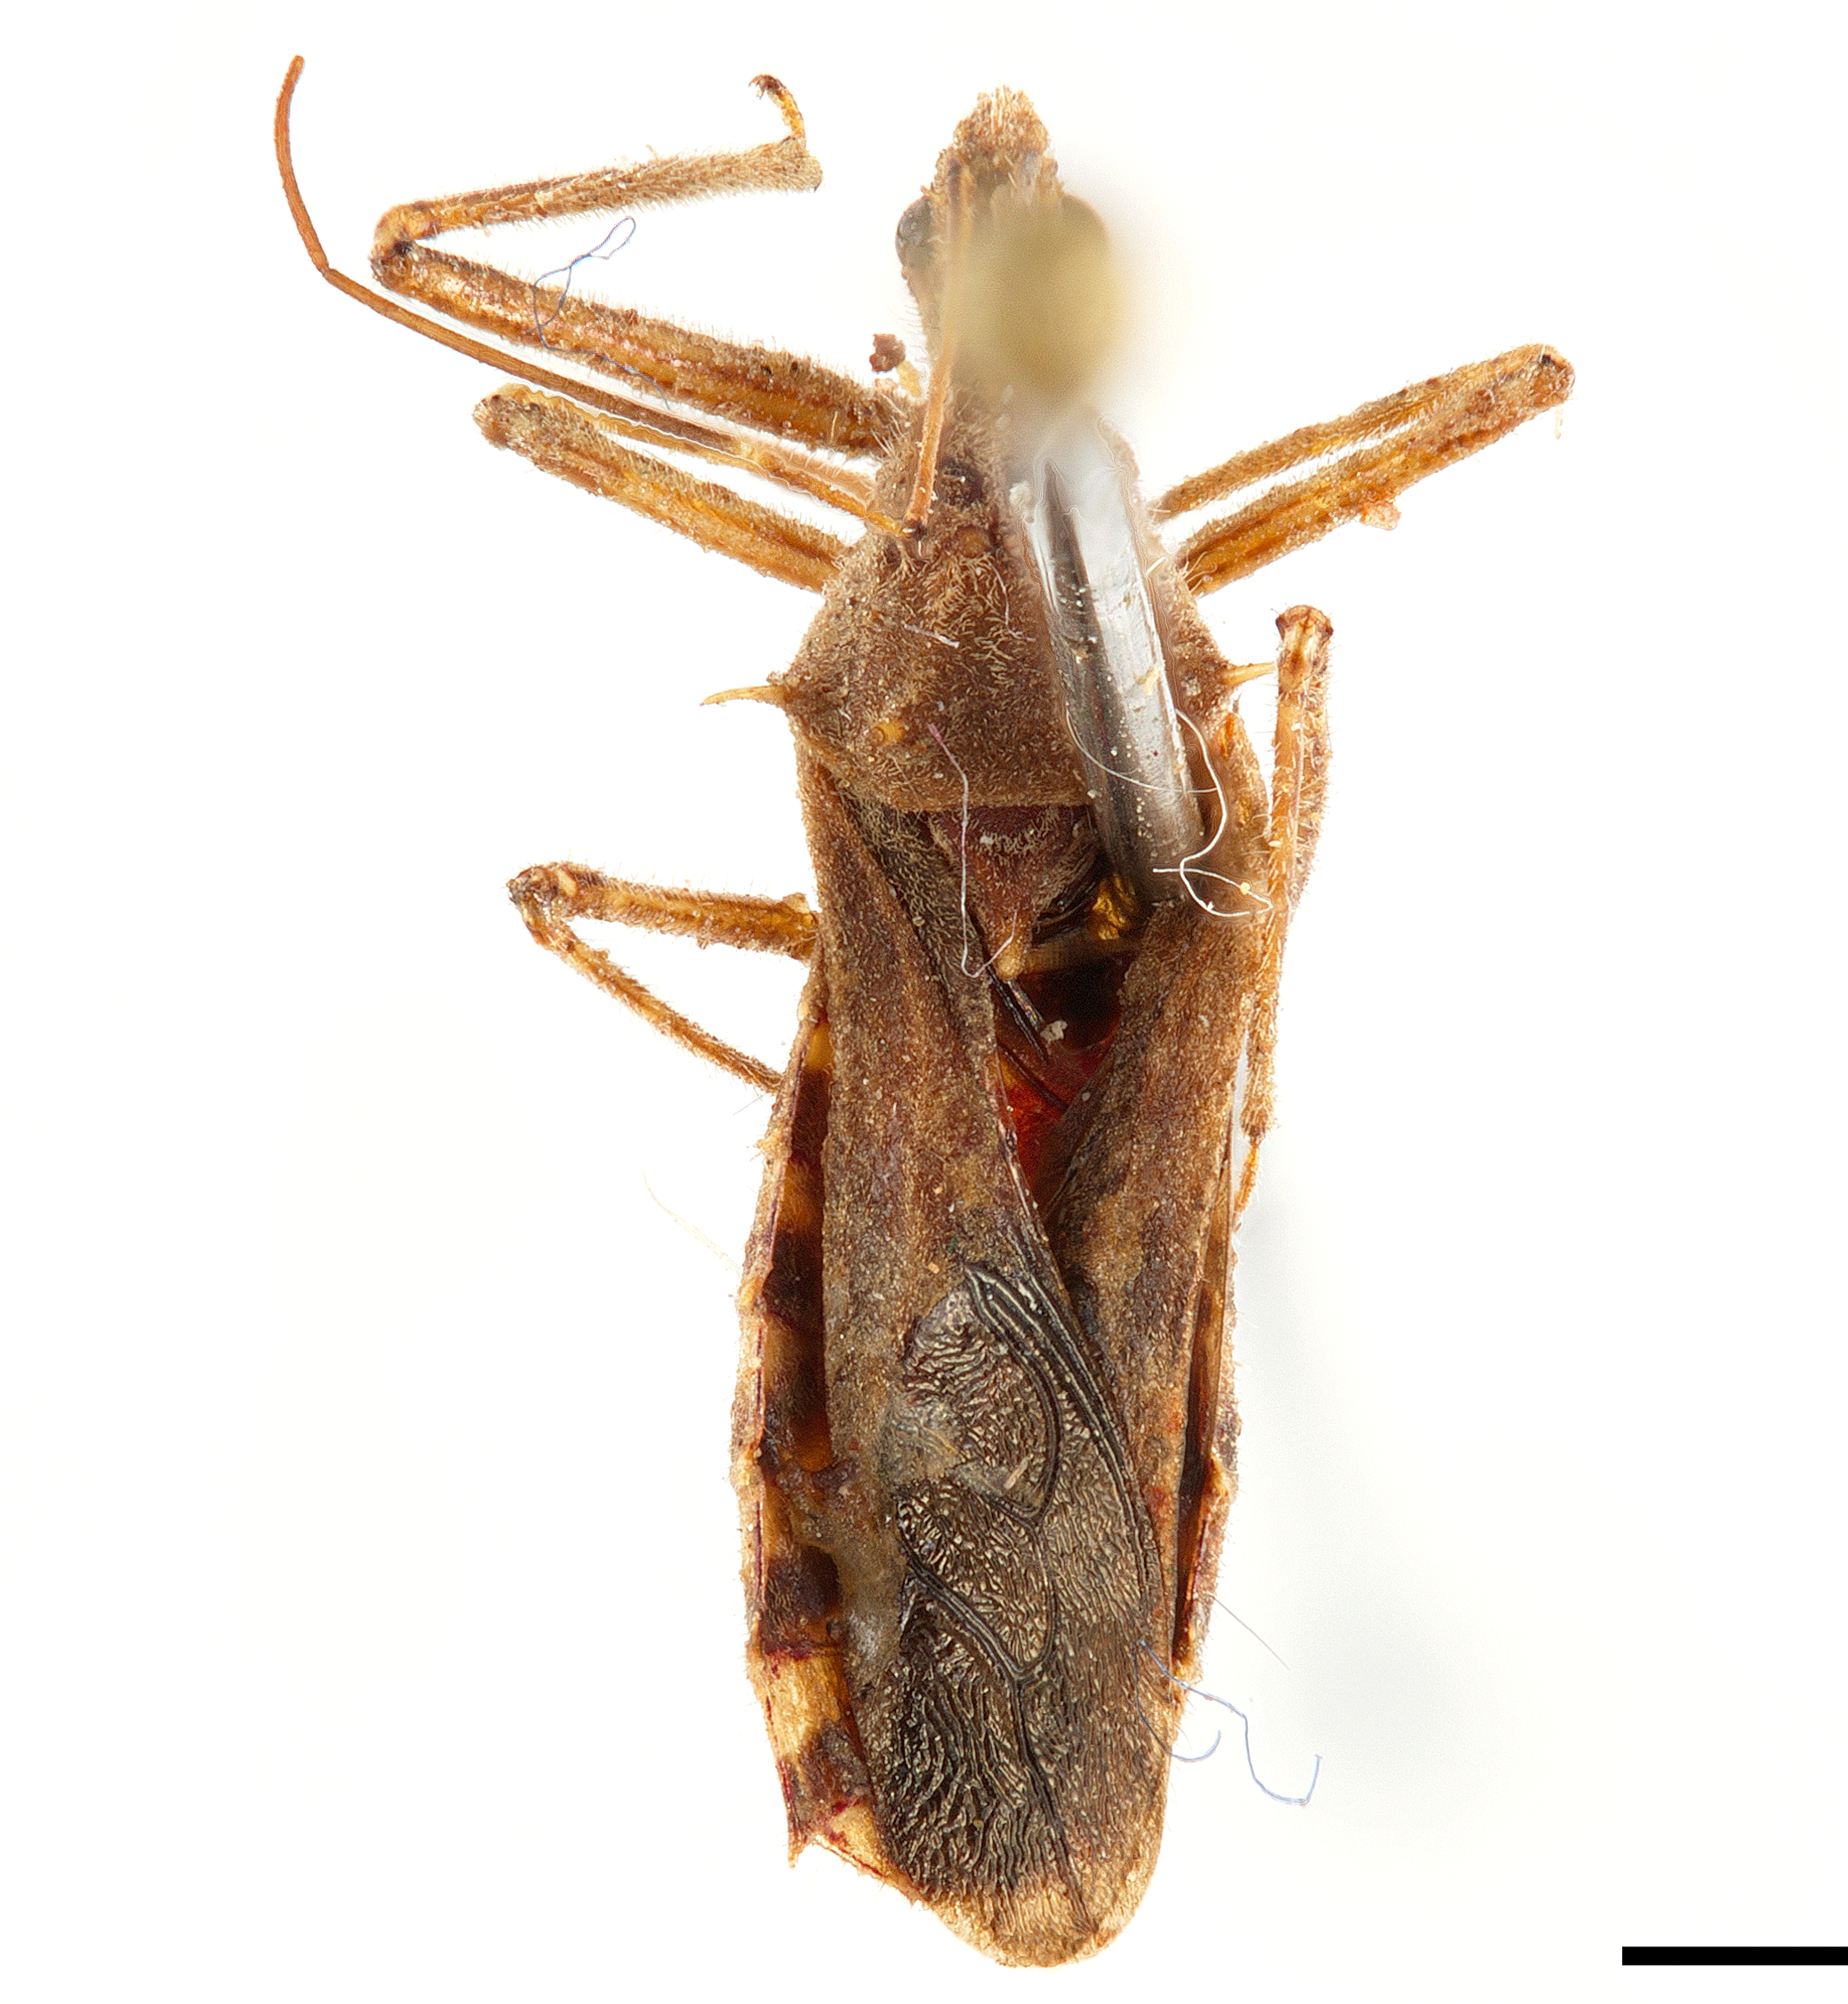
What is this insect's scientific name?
Atrachelus cinereus
